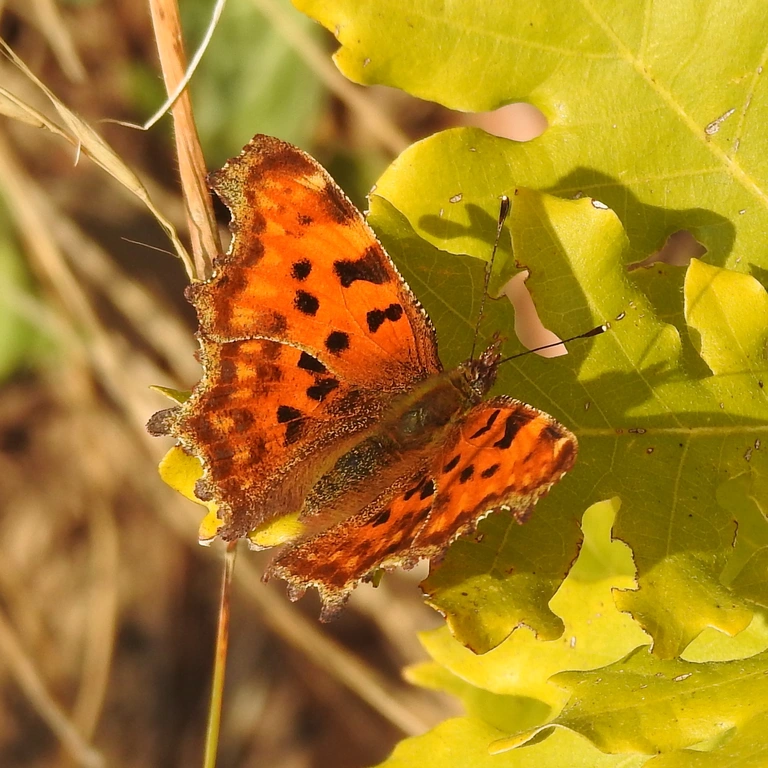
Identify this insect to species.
Polygonia c-album
